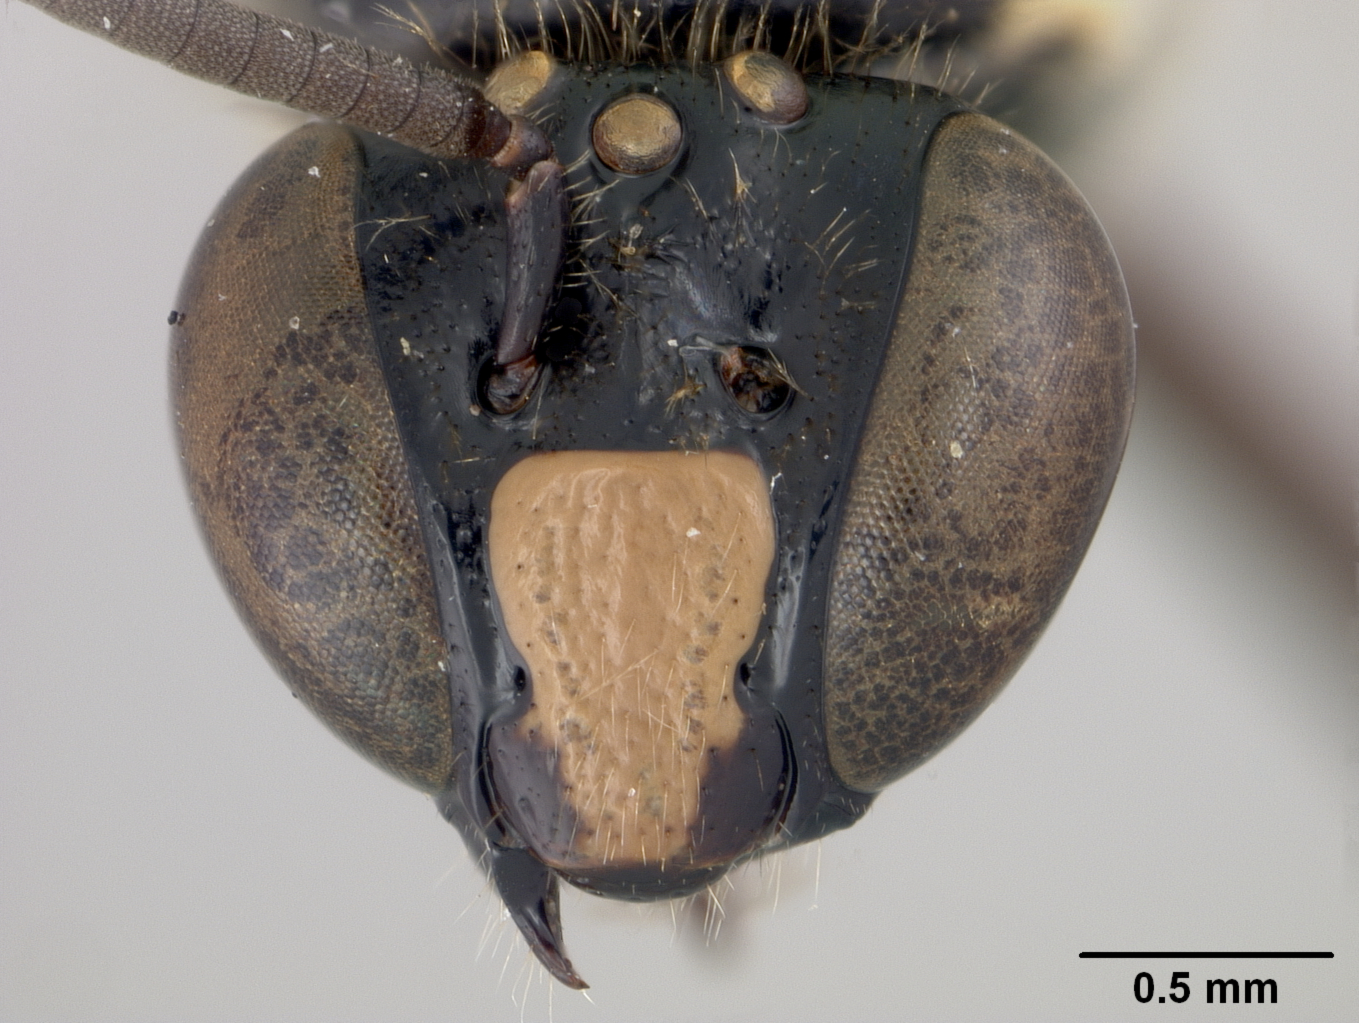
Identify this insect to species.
Allodape plebeia
